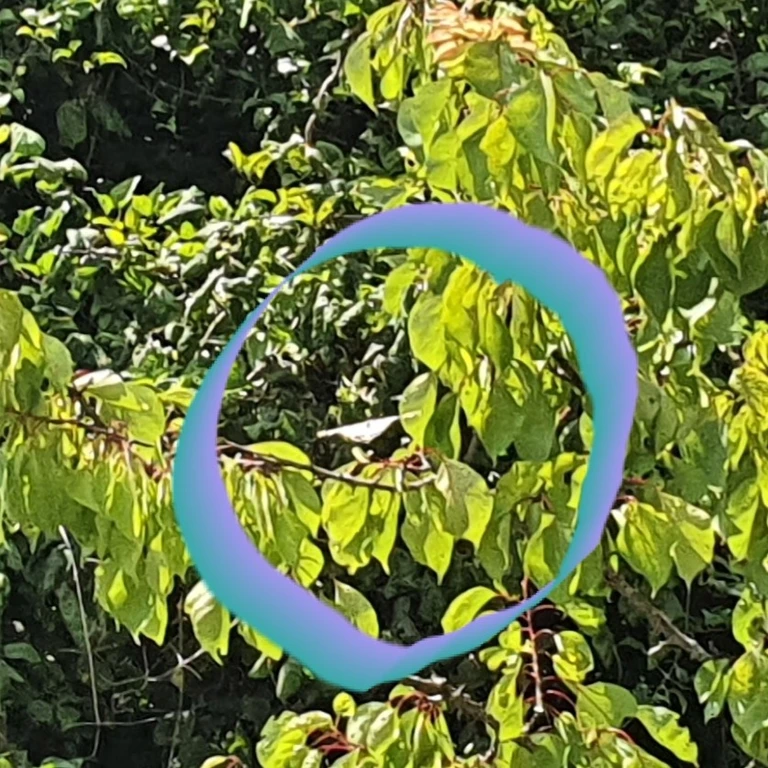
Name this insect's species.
Iphiclides podalirius
